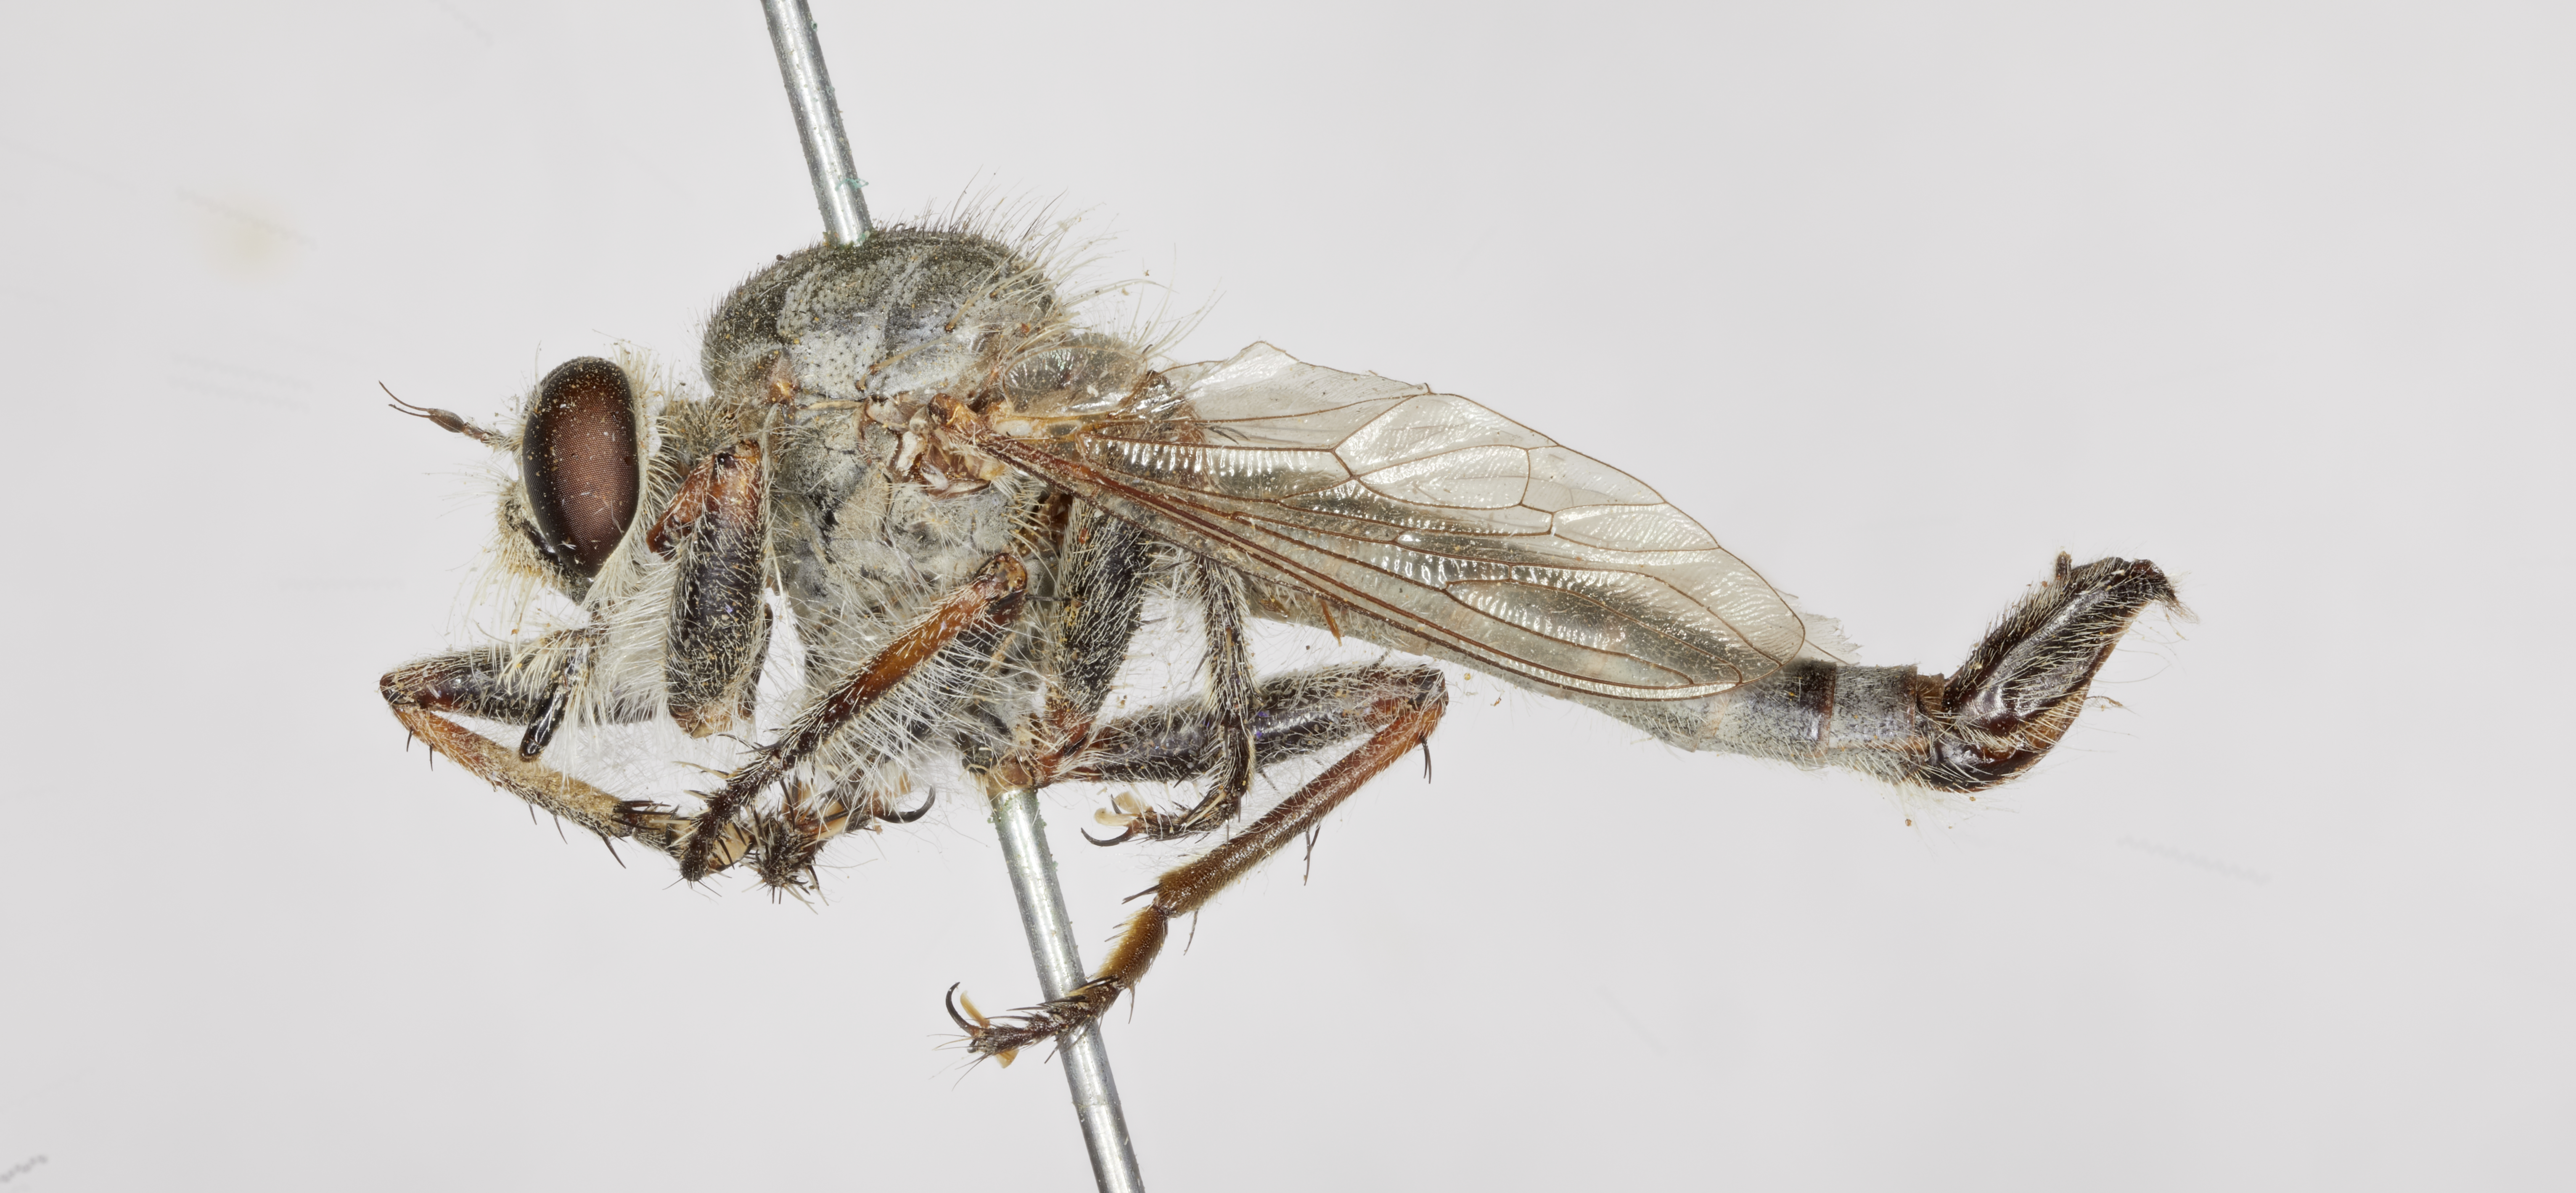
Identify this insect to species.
Efferia pernicis
